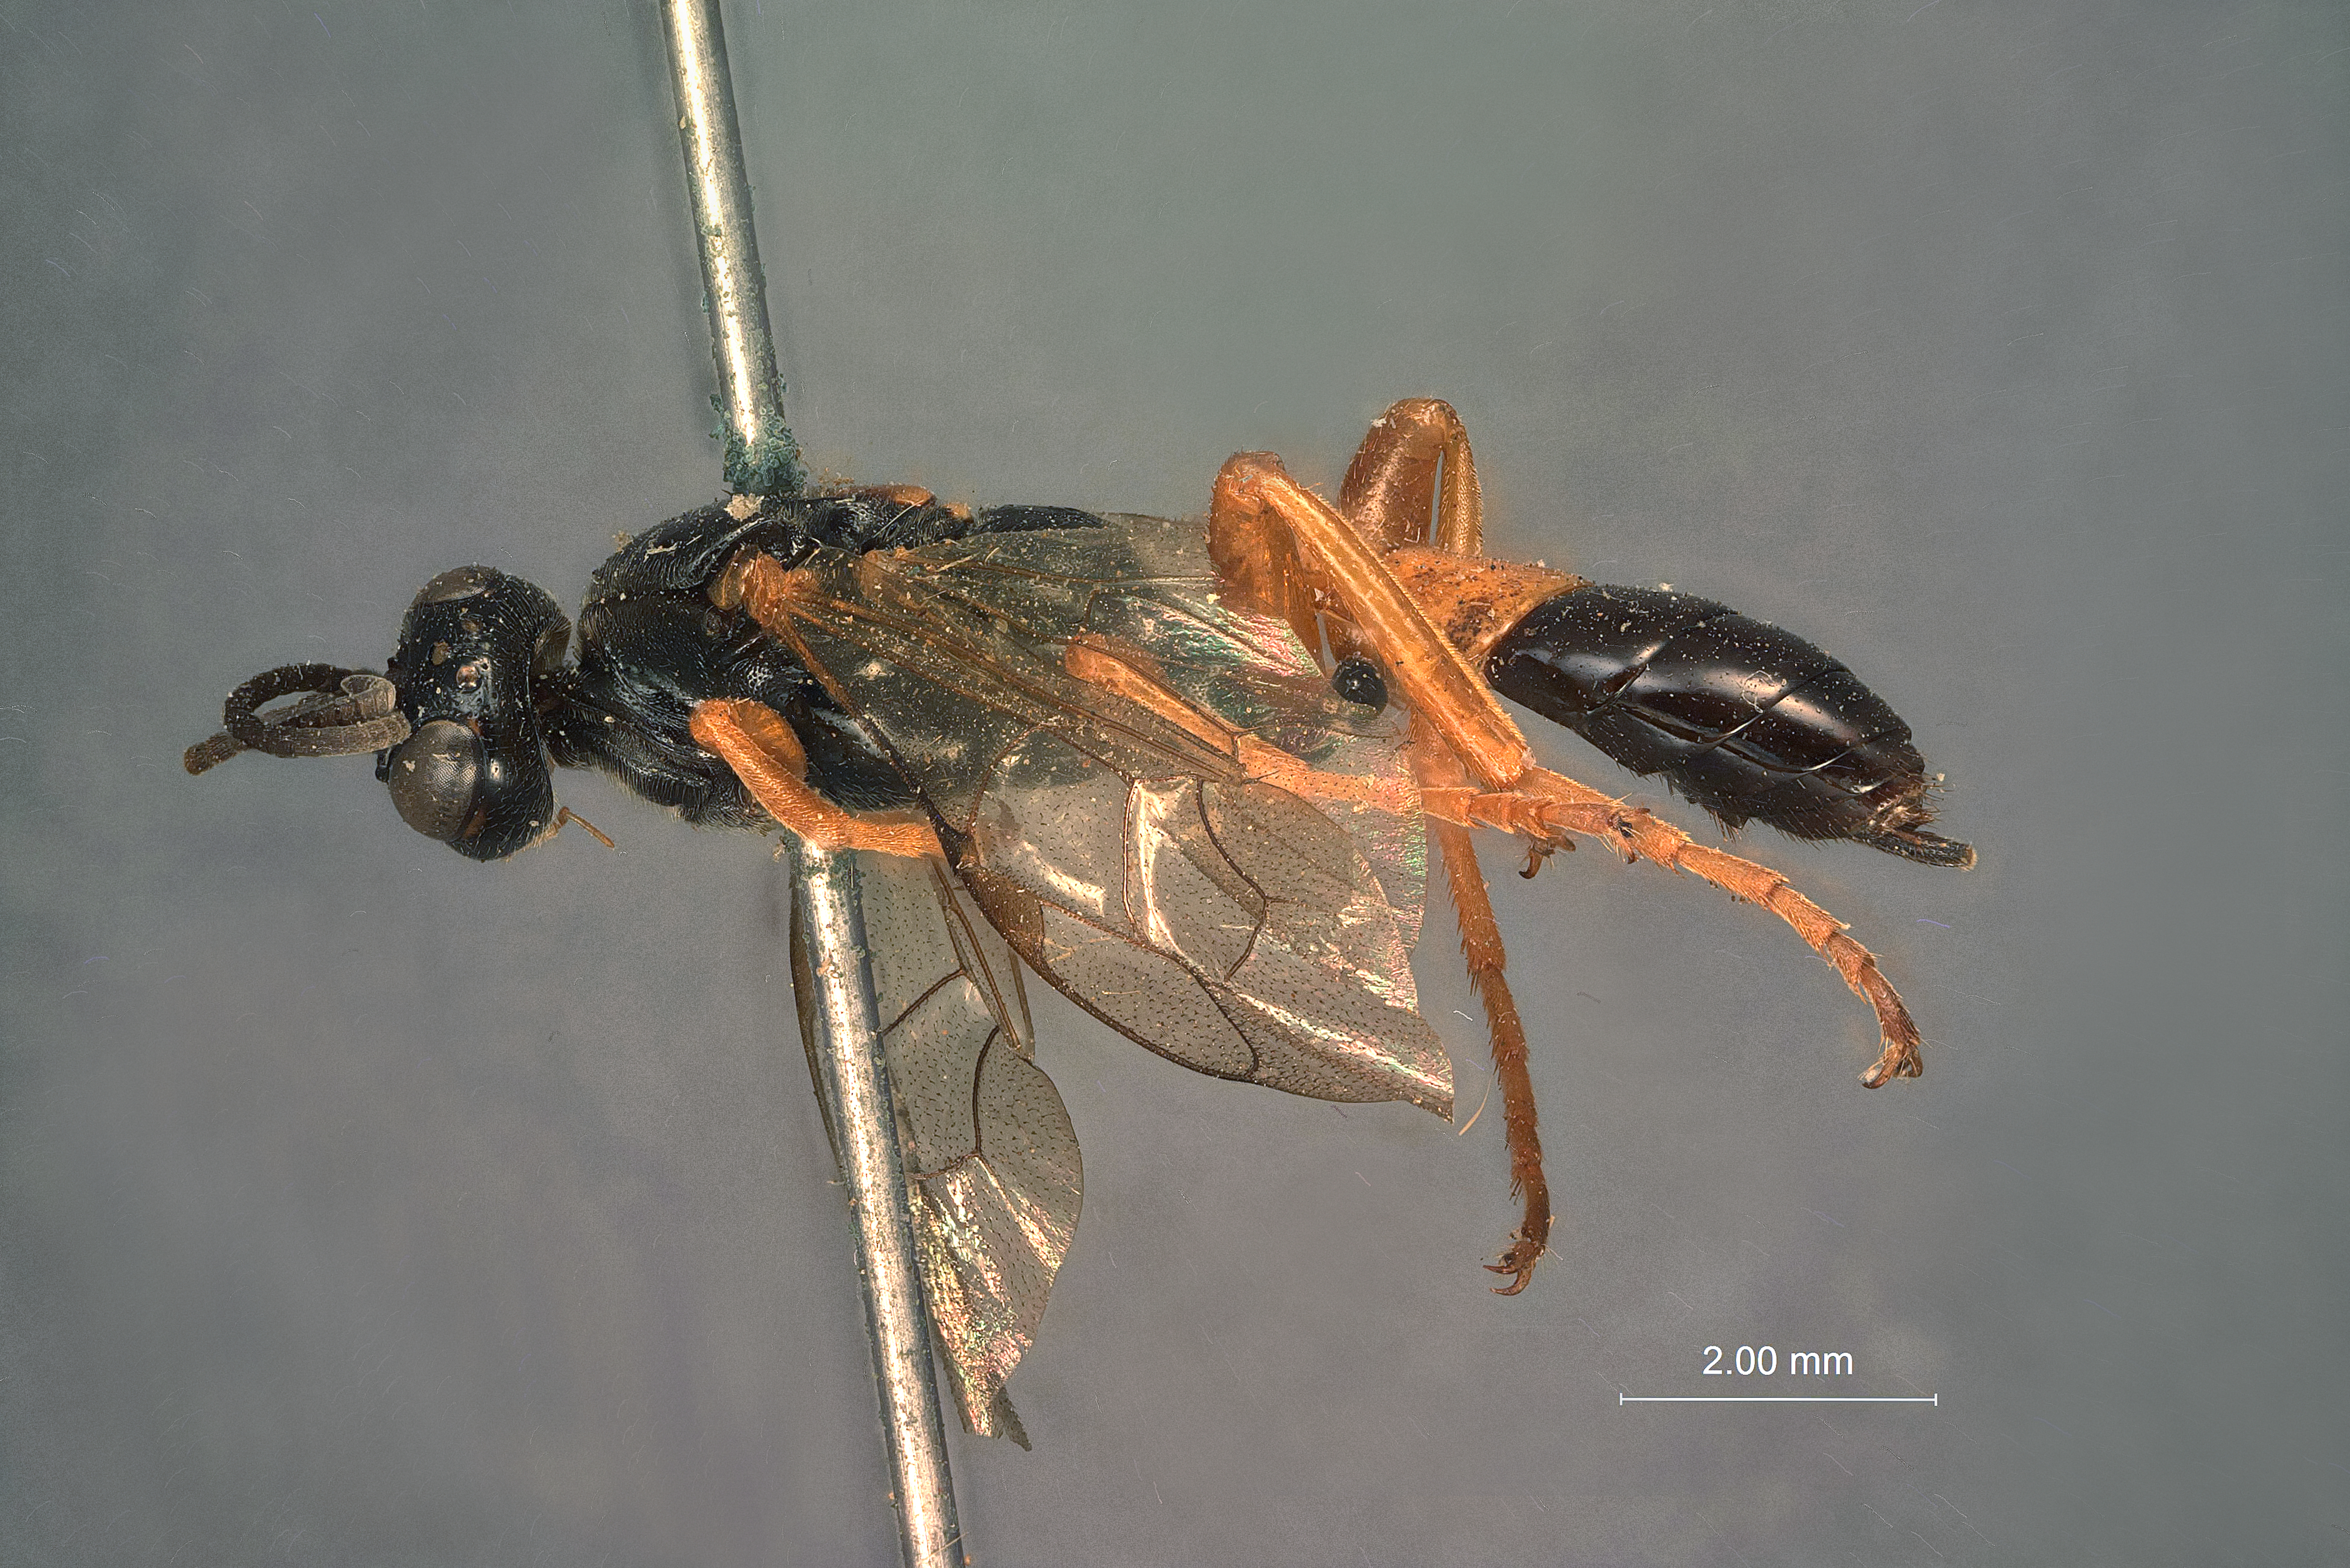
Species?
Eristicus basilaris
